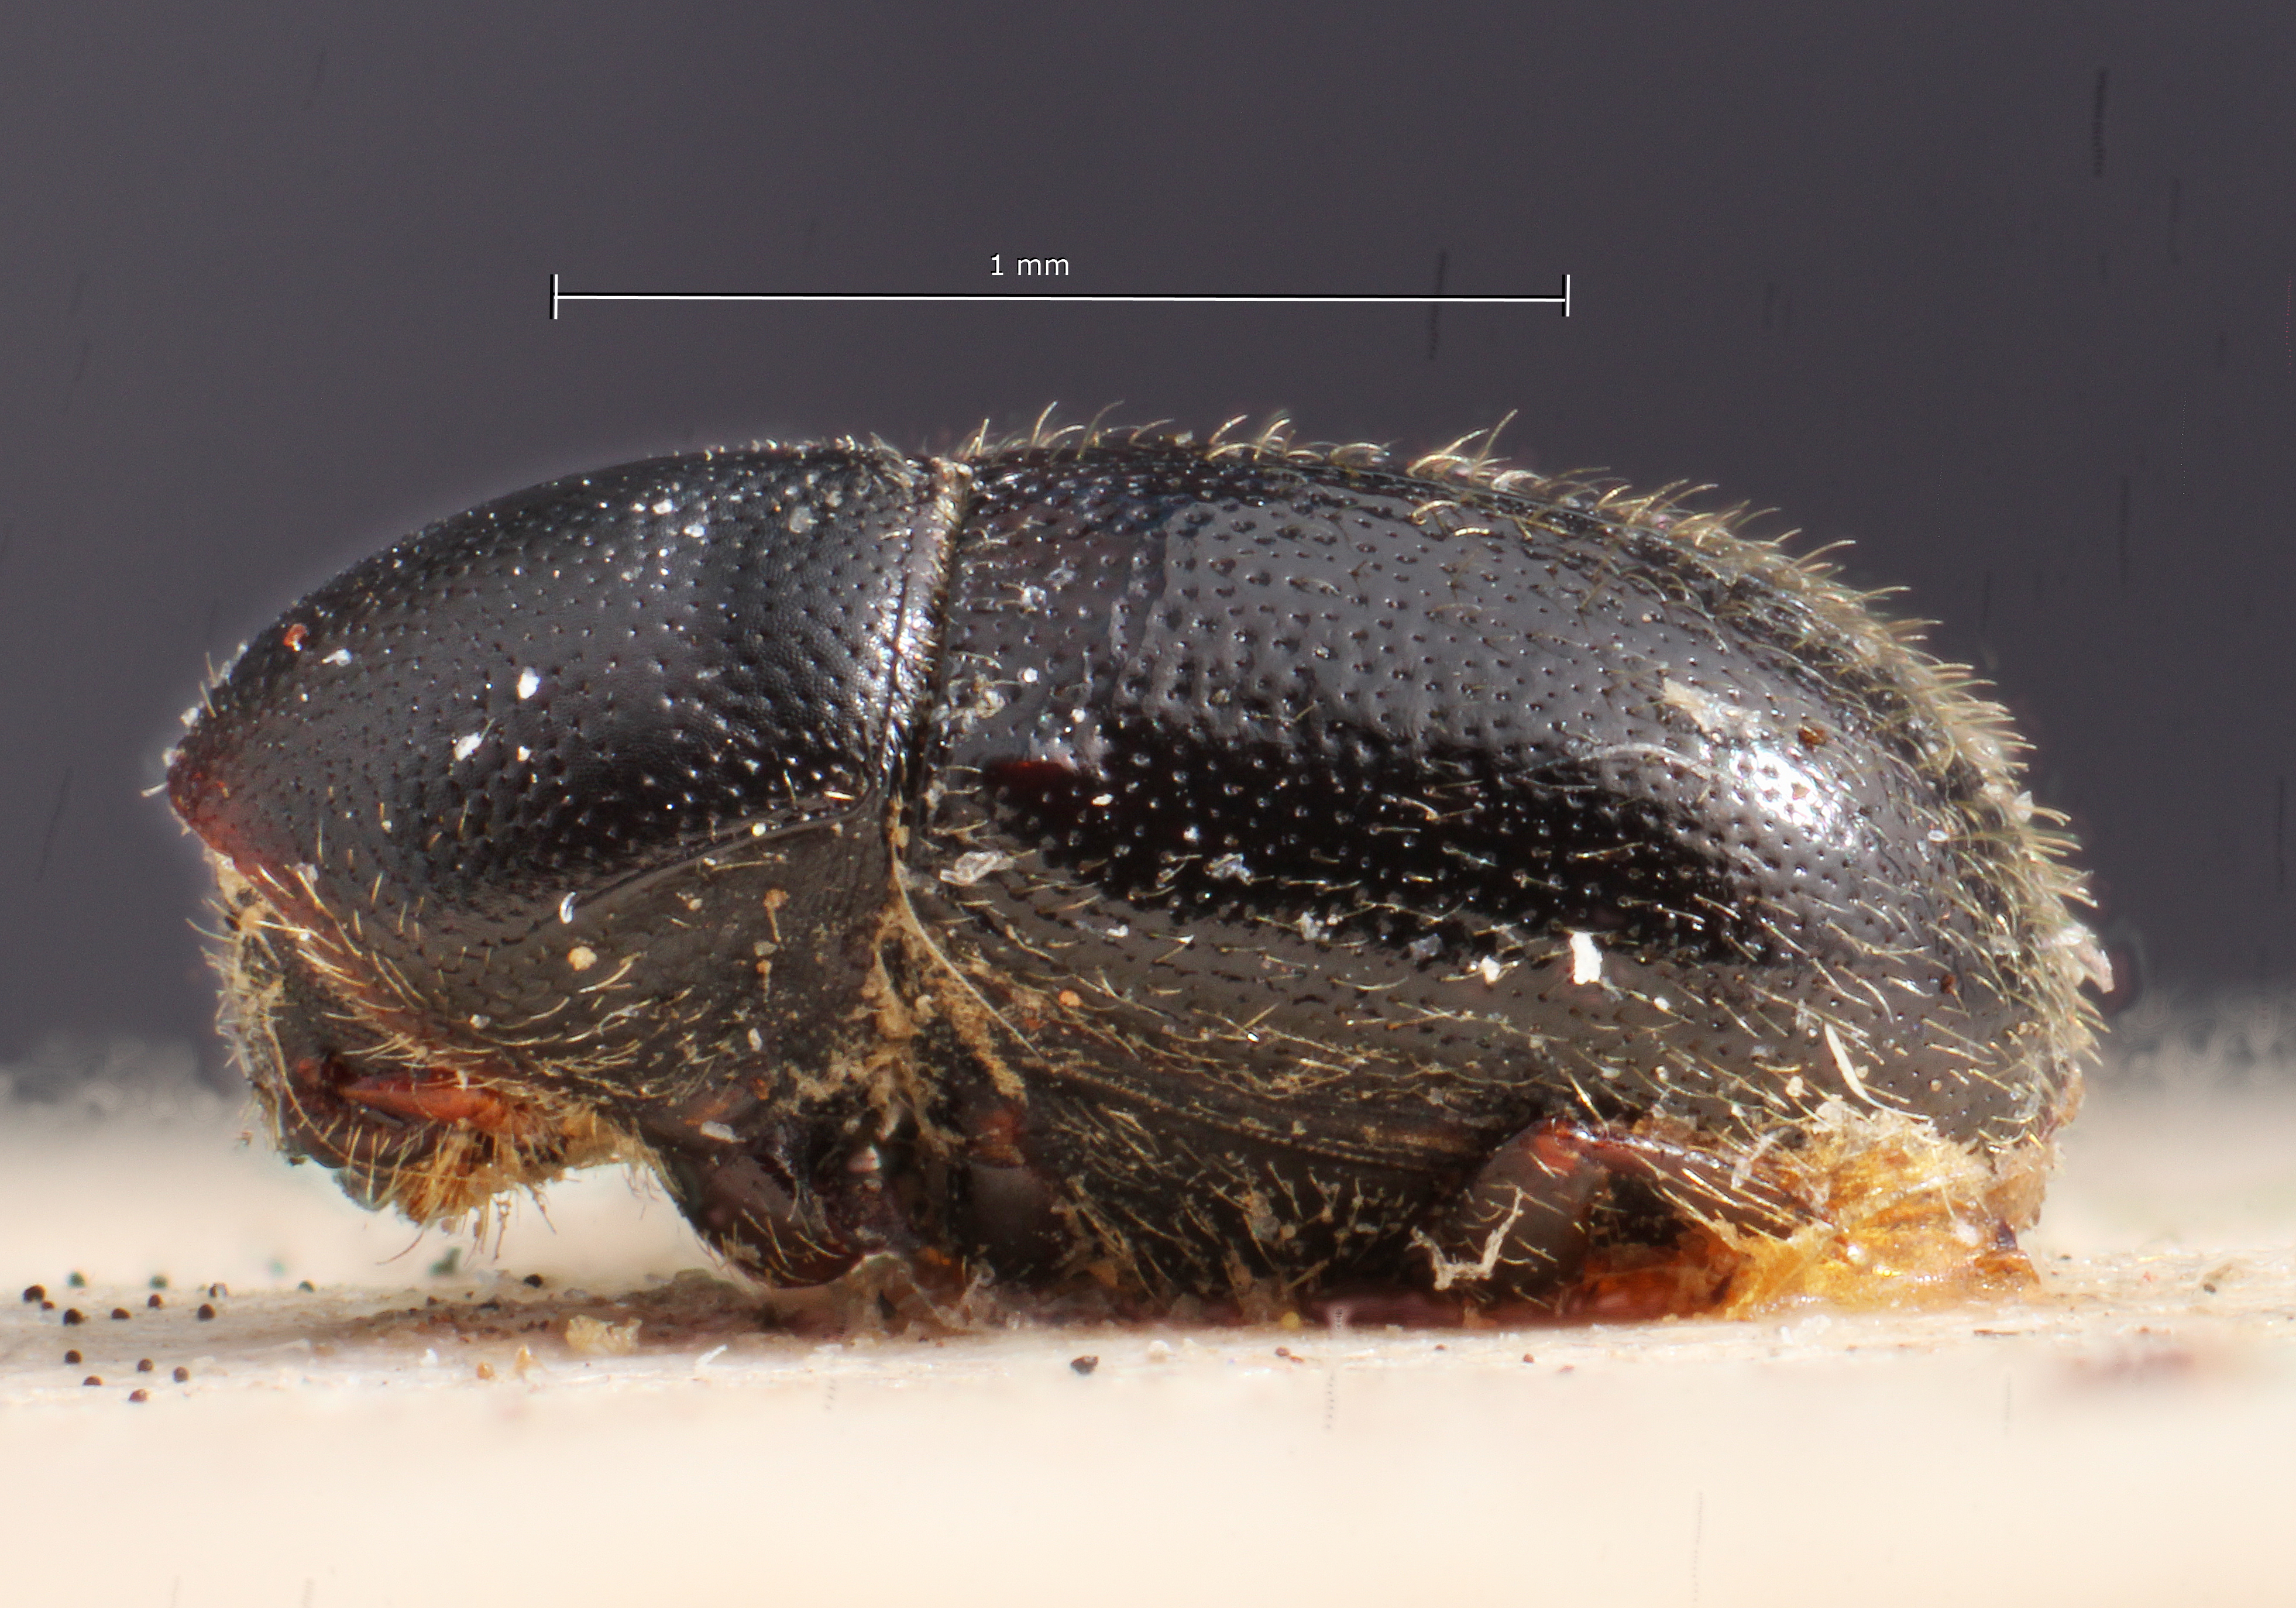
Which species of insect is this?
Prionoscelis ater
